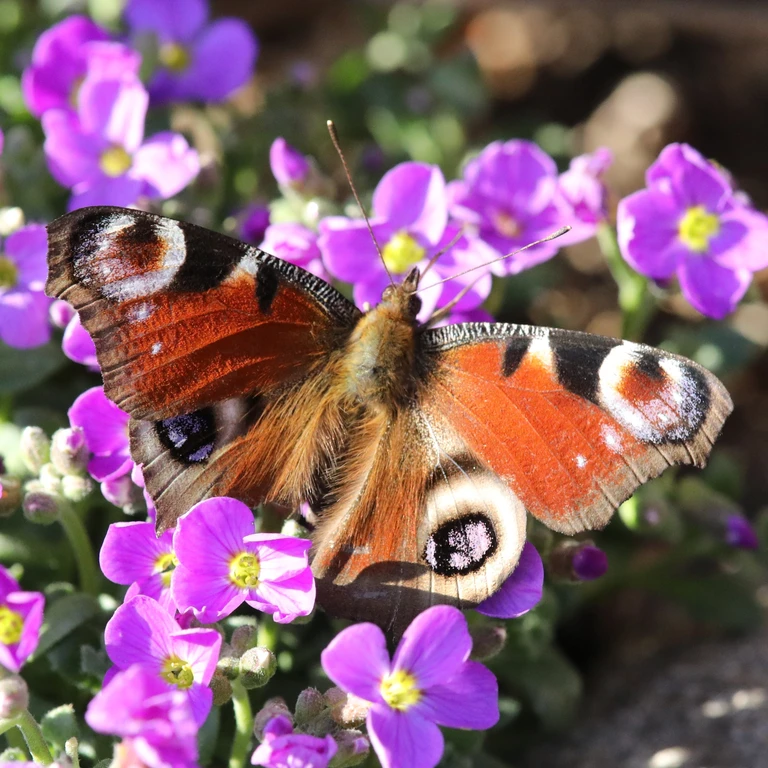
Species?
Aglais io
